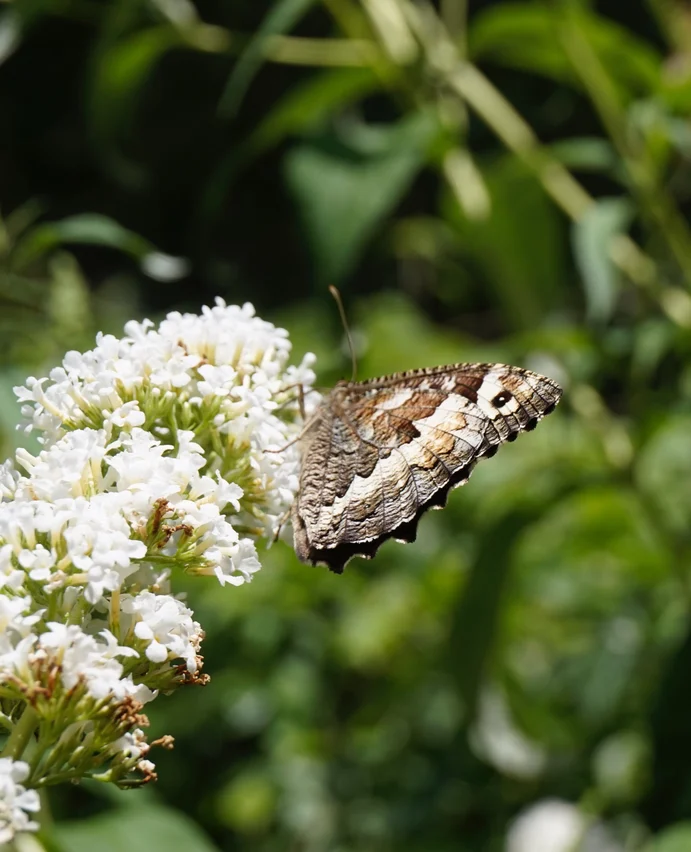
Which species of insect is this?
Brintesia circe
